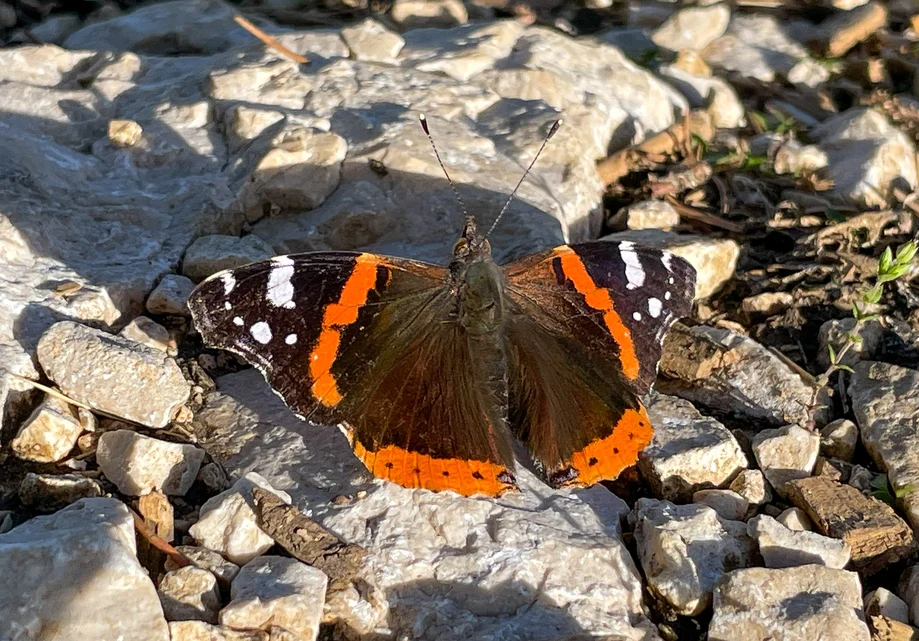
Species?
Vanessa atalanta
